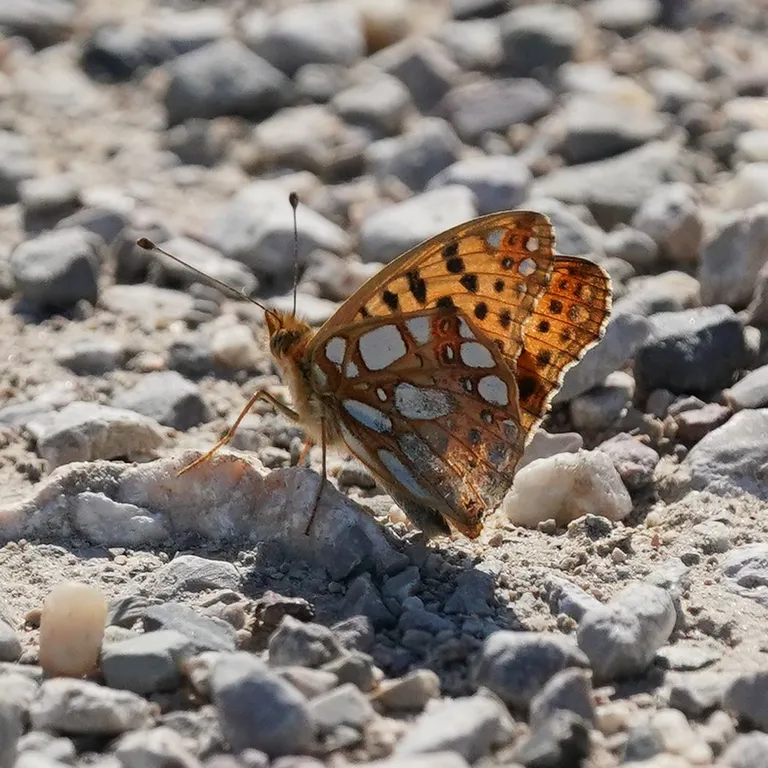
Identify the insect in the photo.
Issoria lathonia
